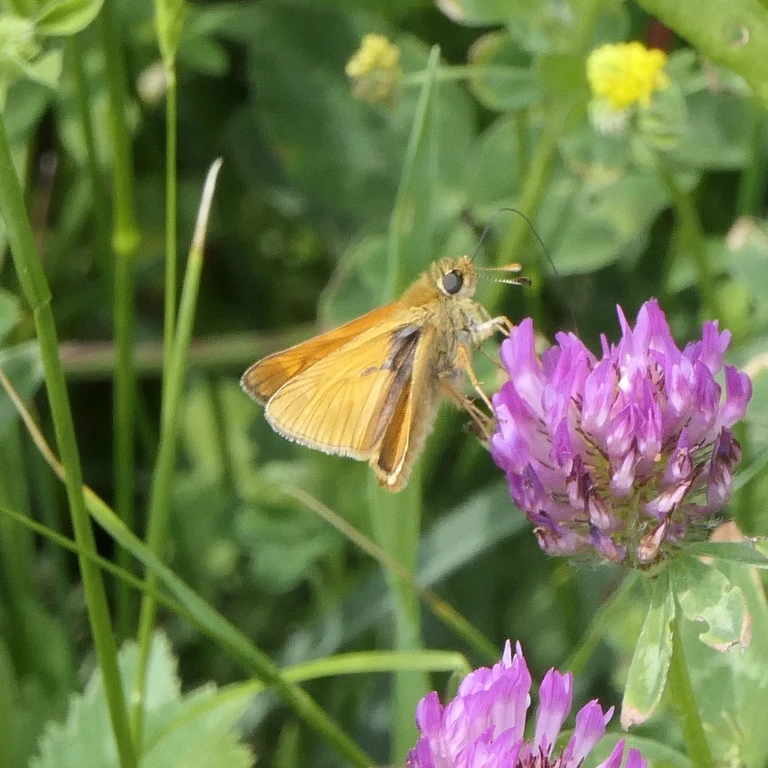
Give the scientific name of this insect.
Ochlodes sylvanus (also Ochlodes venata)
